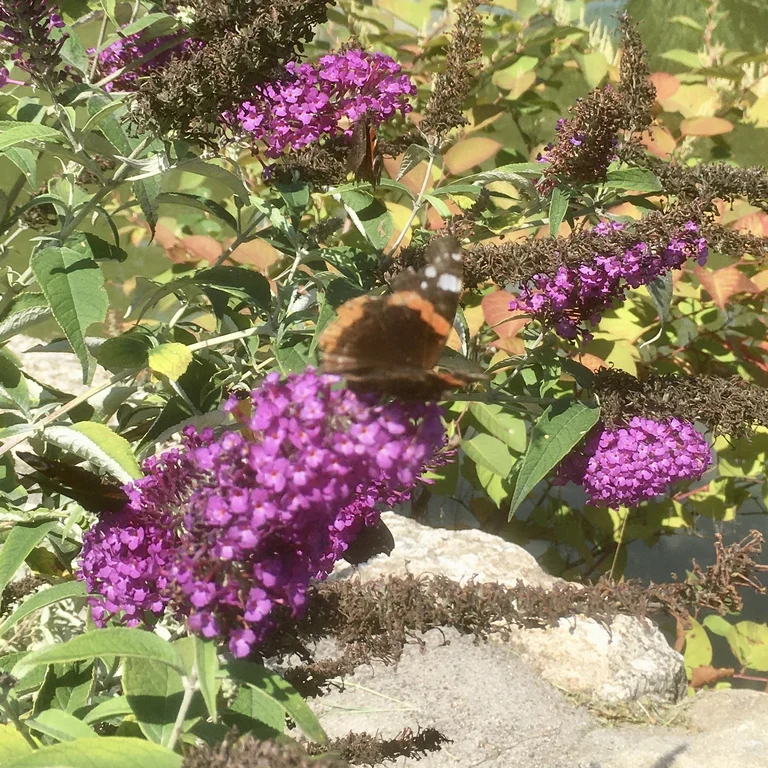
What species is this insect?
Vanessa atalanta
